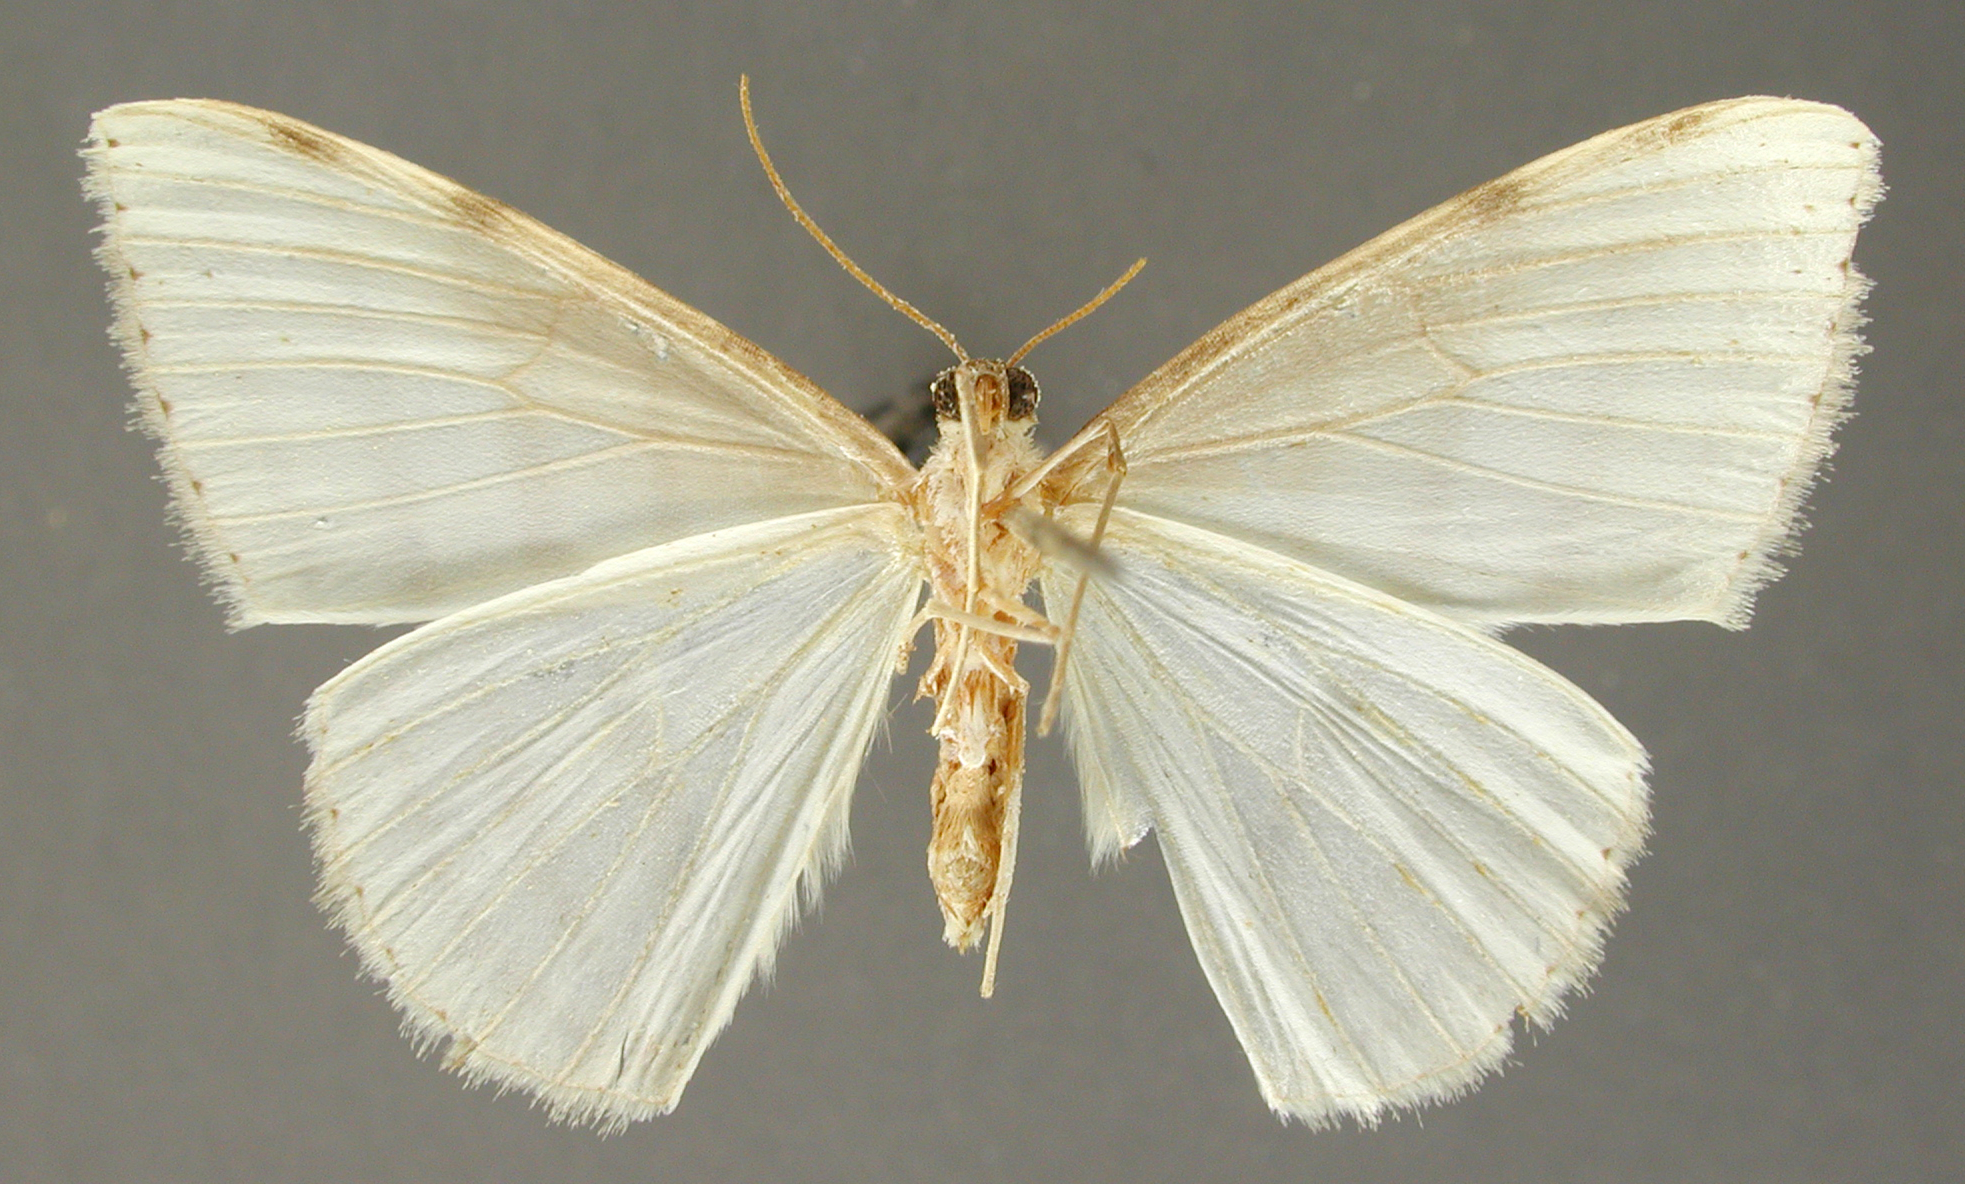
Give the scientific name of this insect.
Syllexis extendata
